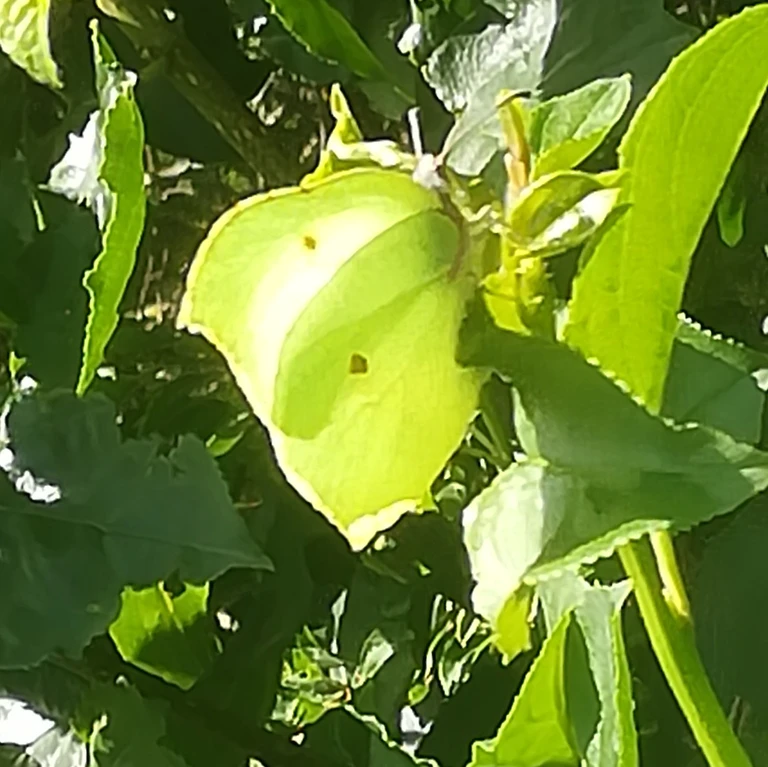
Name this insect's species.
Gonepteryx rhamni
